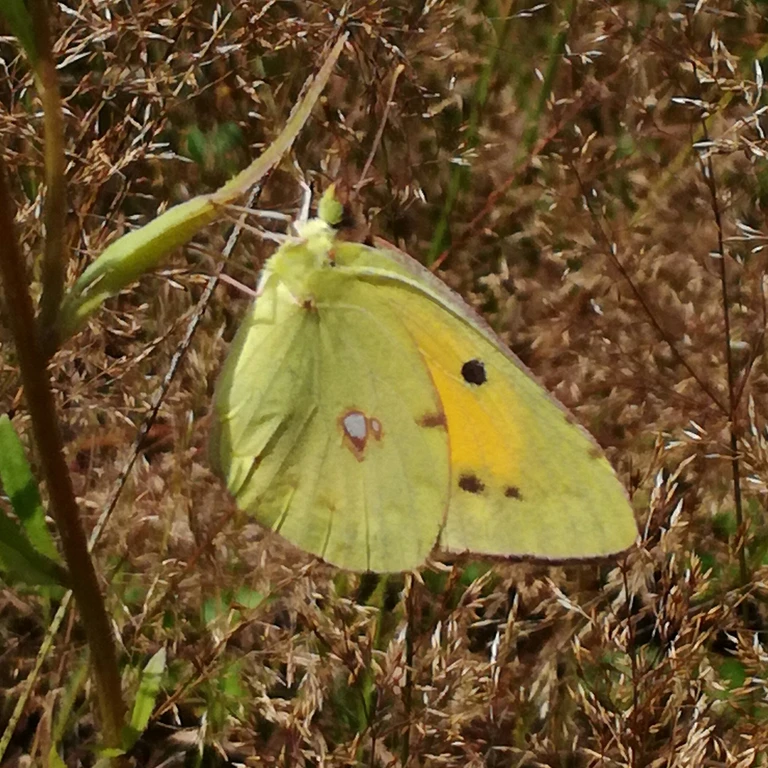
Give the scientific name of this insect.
Colias croceus
